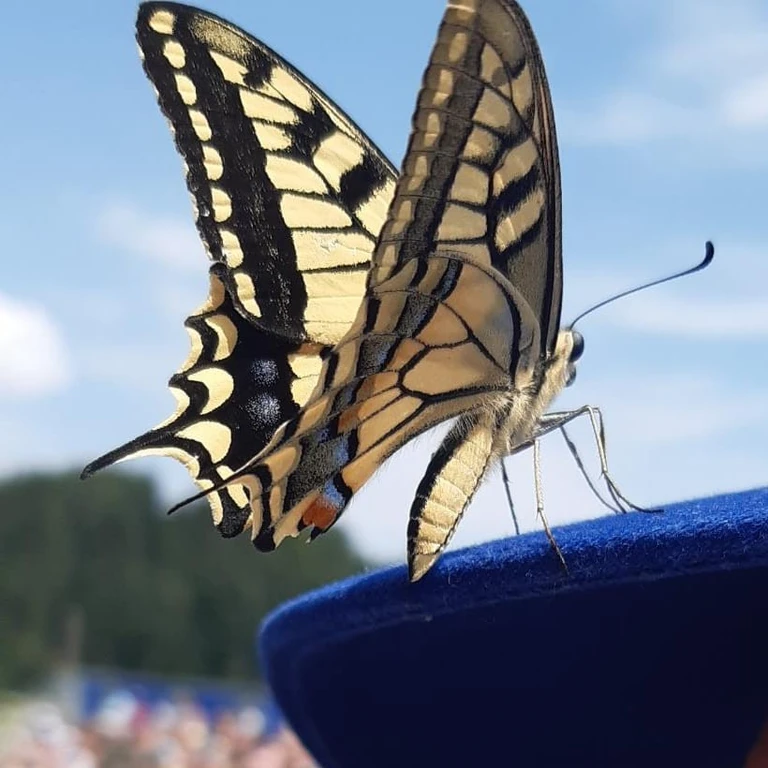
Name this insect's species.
Papilio machaon
